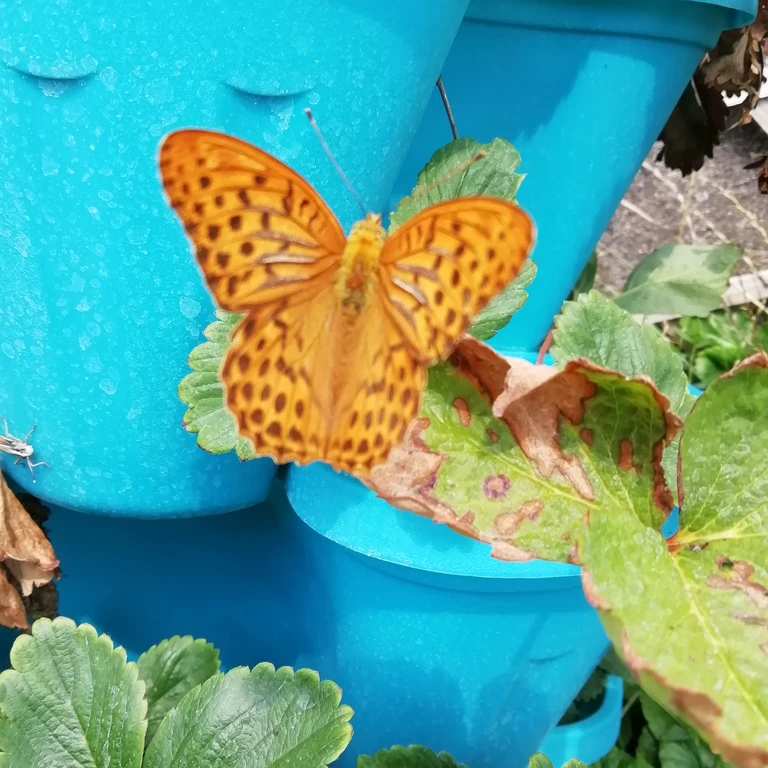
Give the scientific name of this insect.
Argynnis paphia
